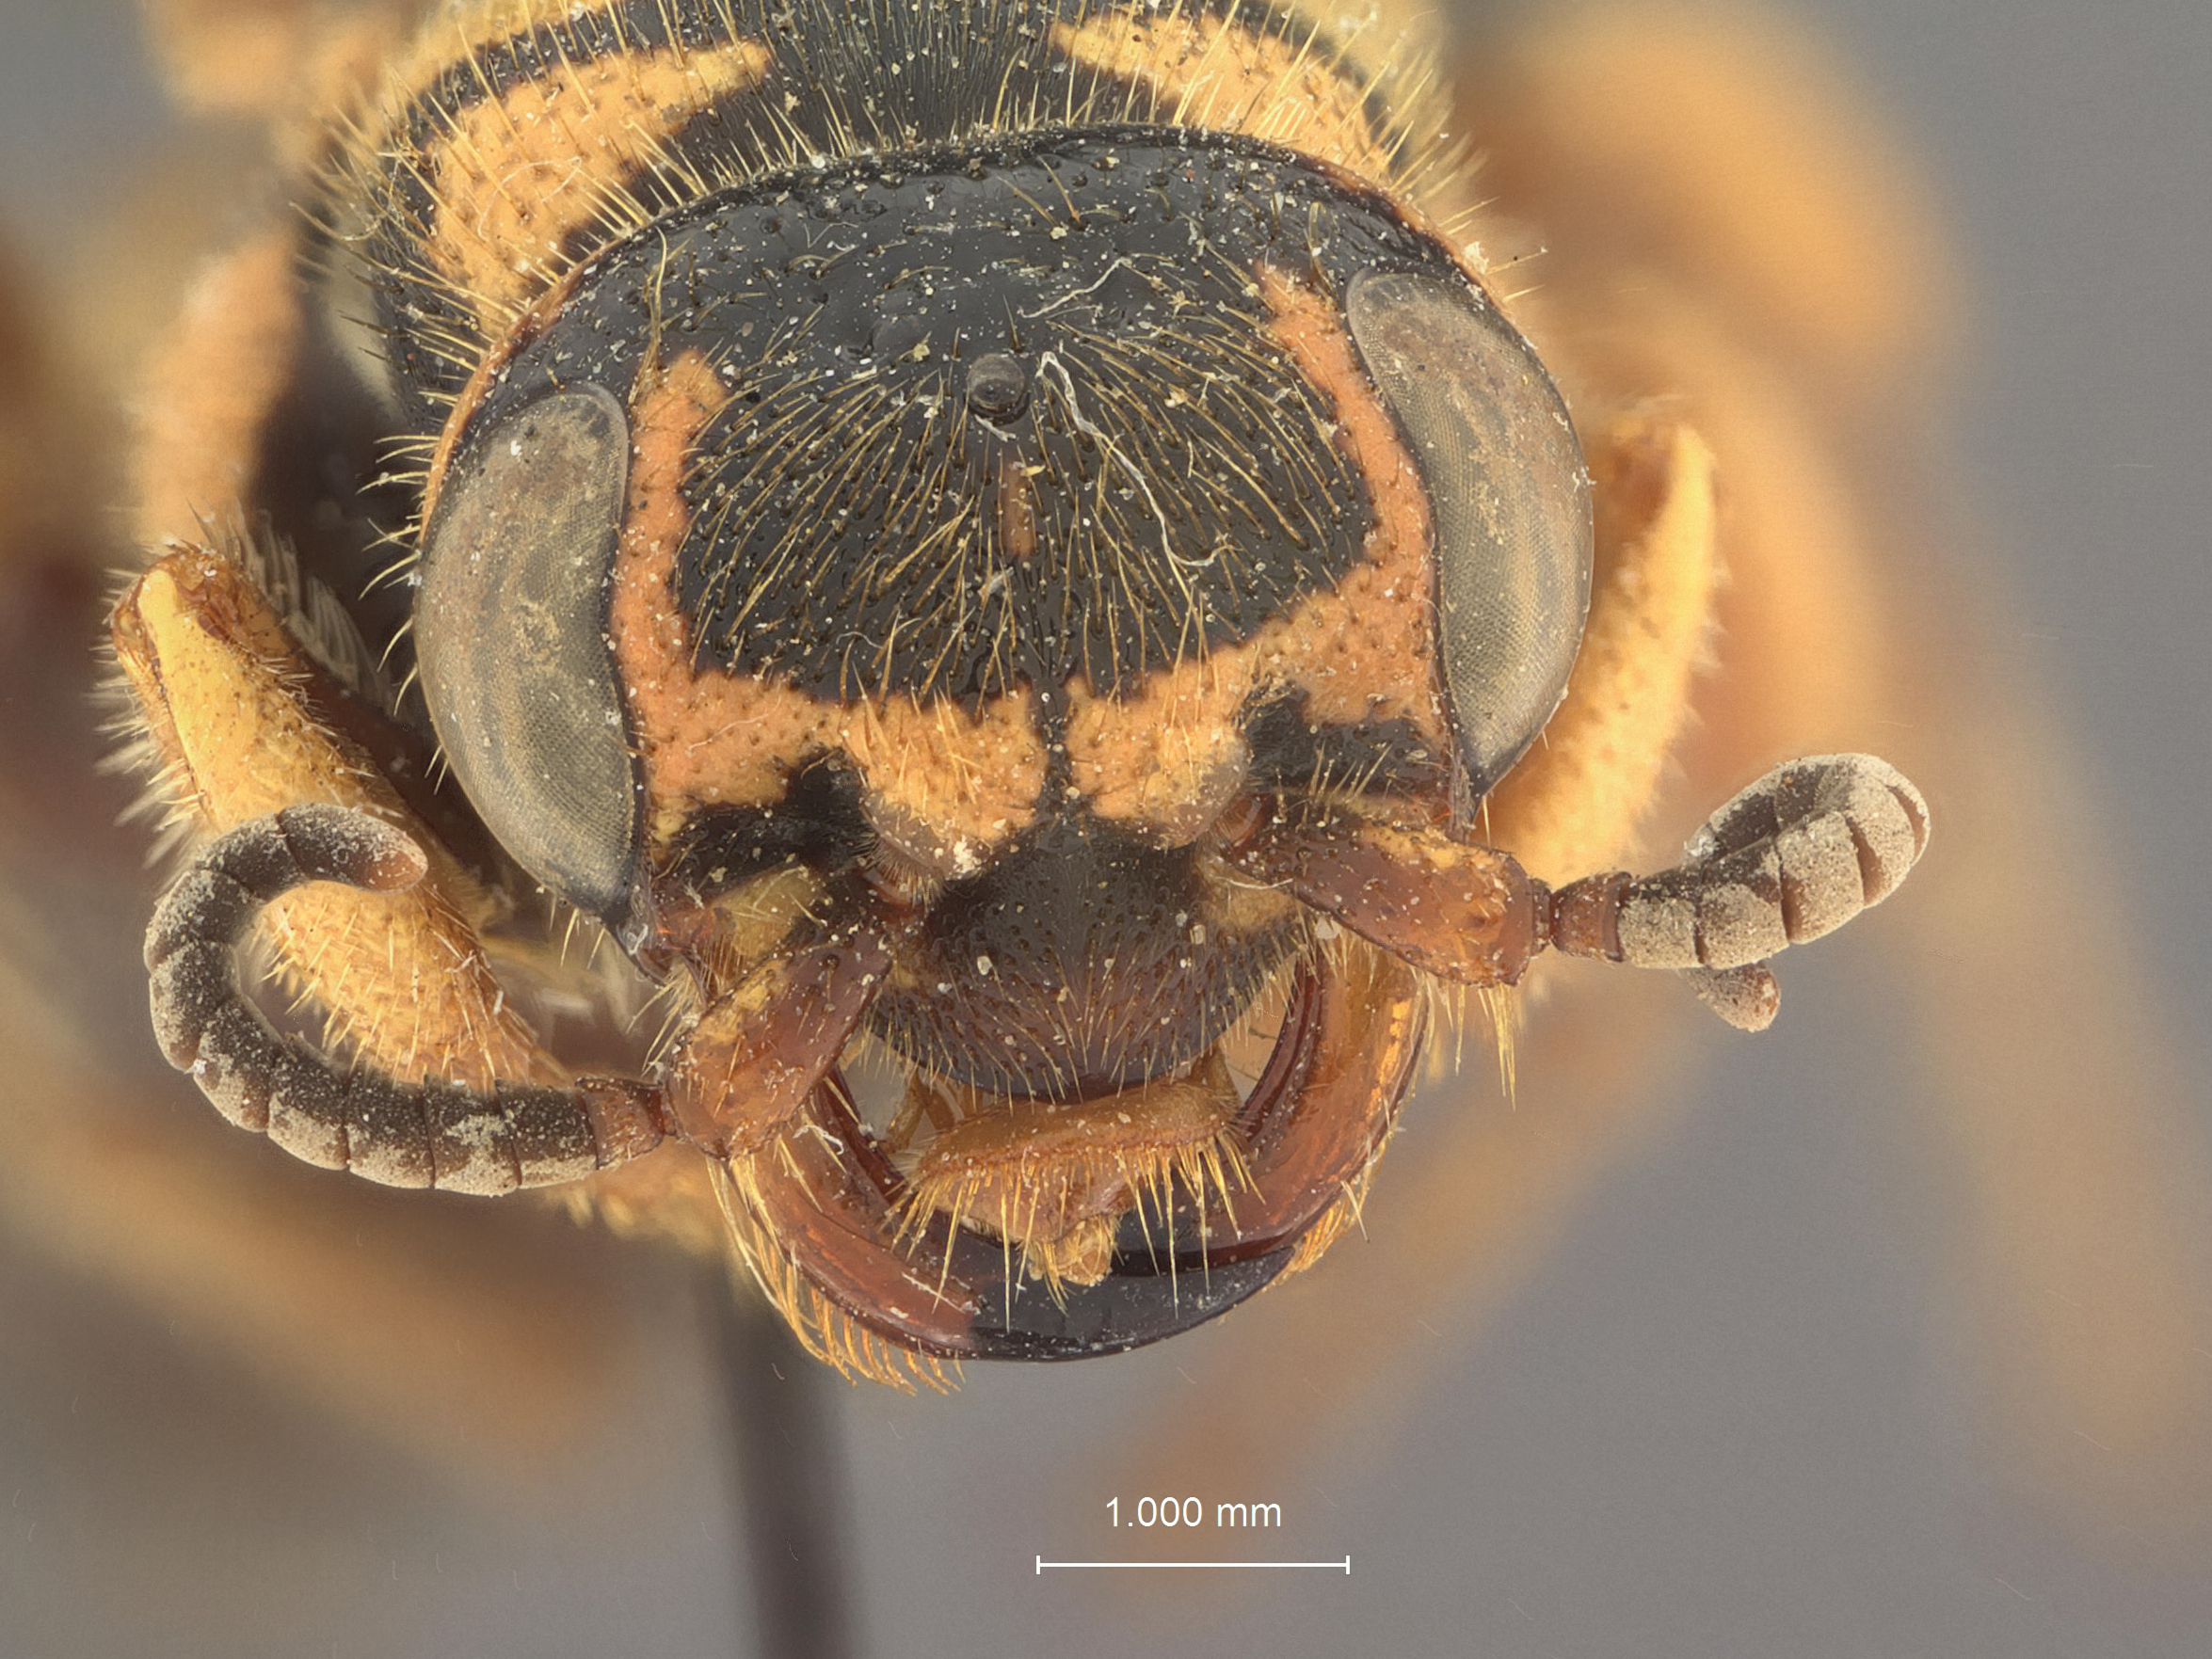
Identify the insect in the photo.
Elis atriventris
